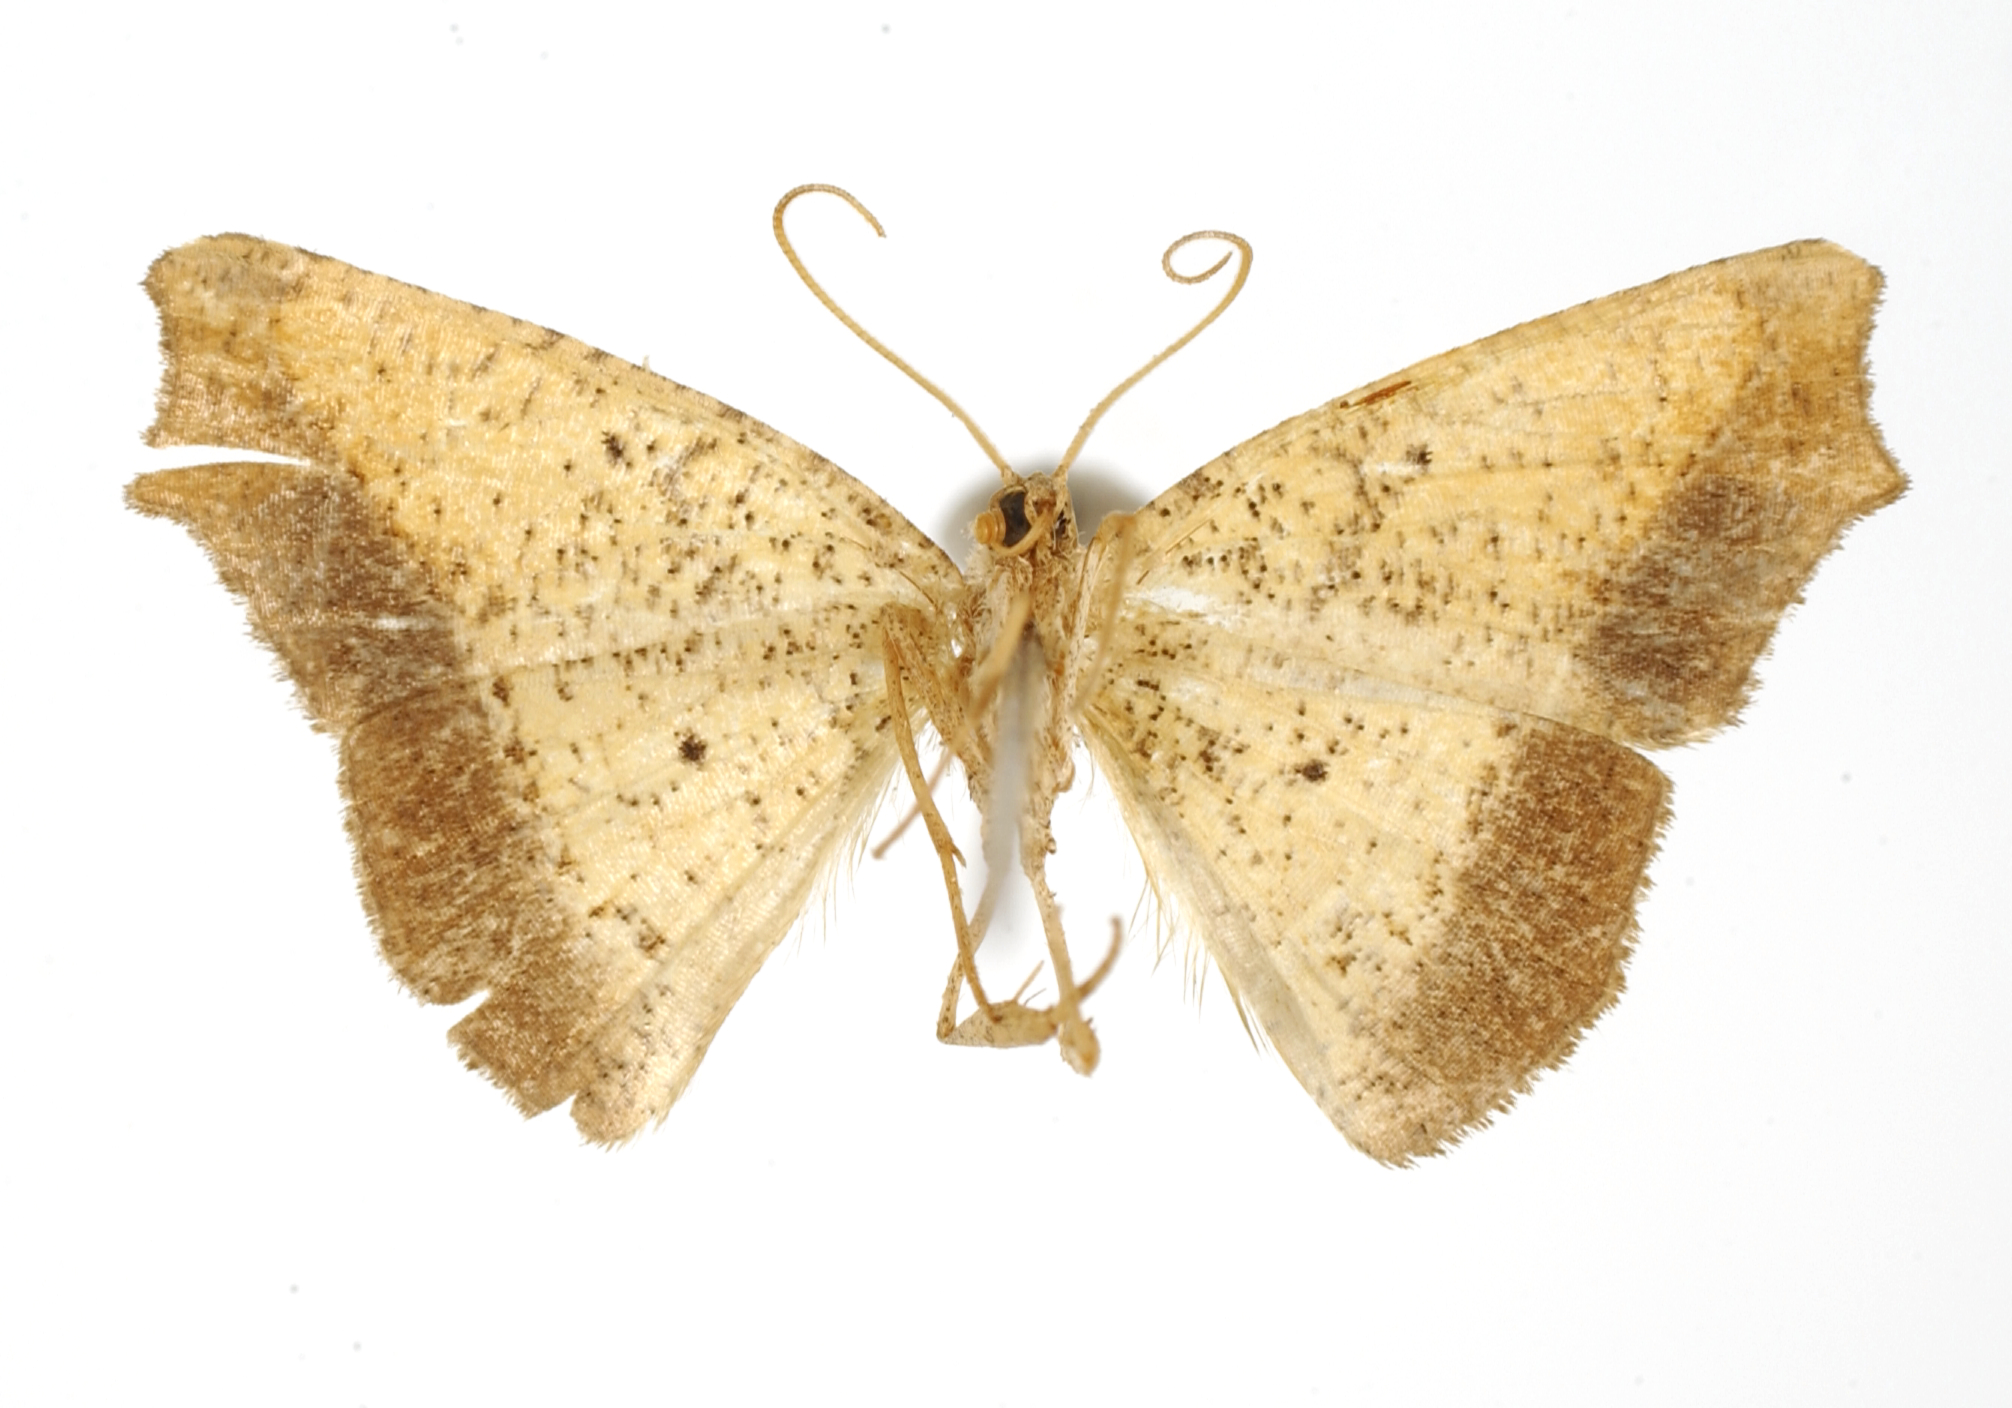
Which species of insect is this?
Syncrenis ustimargo
